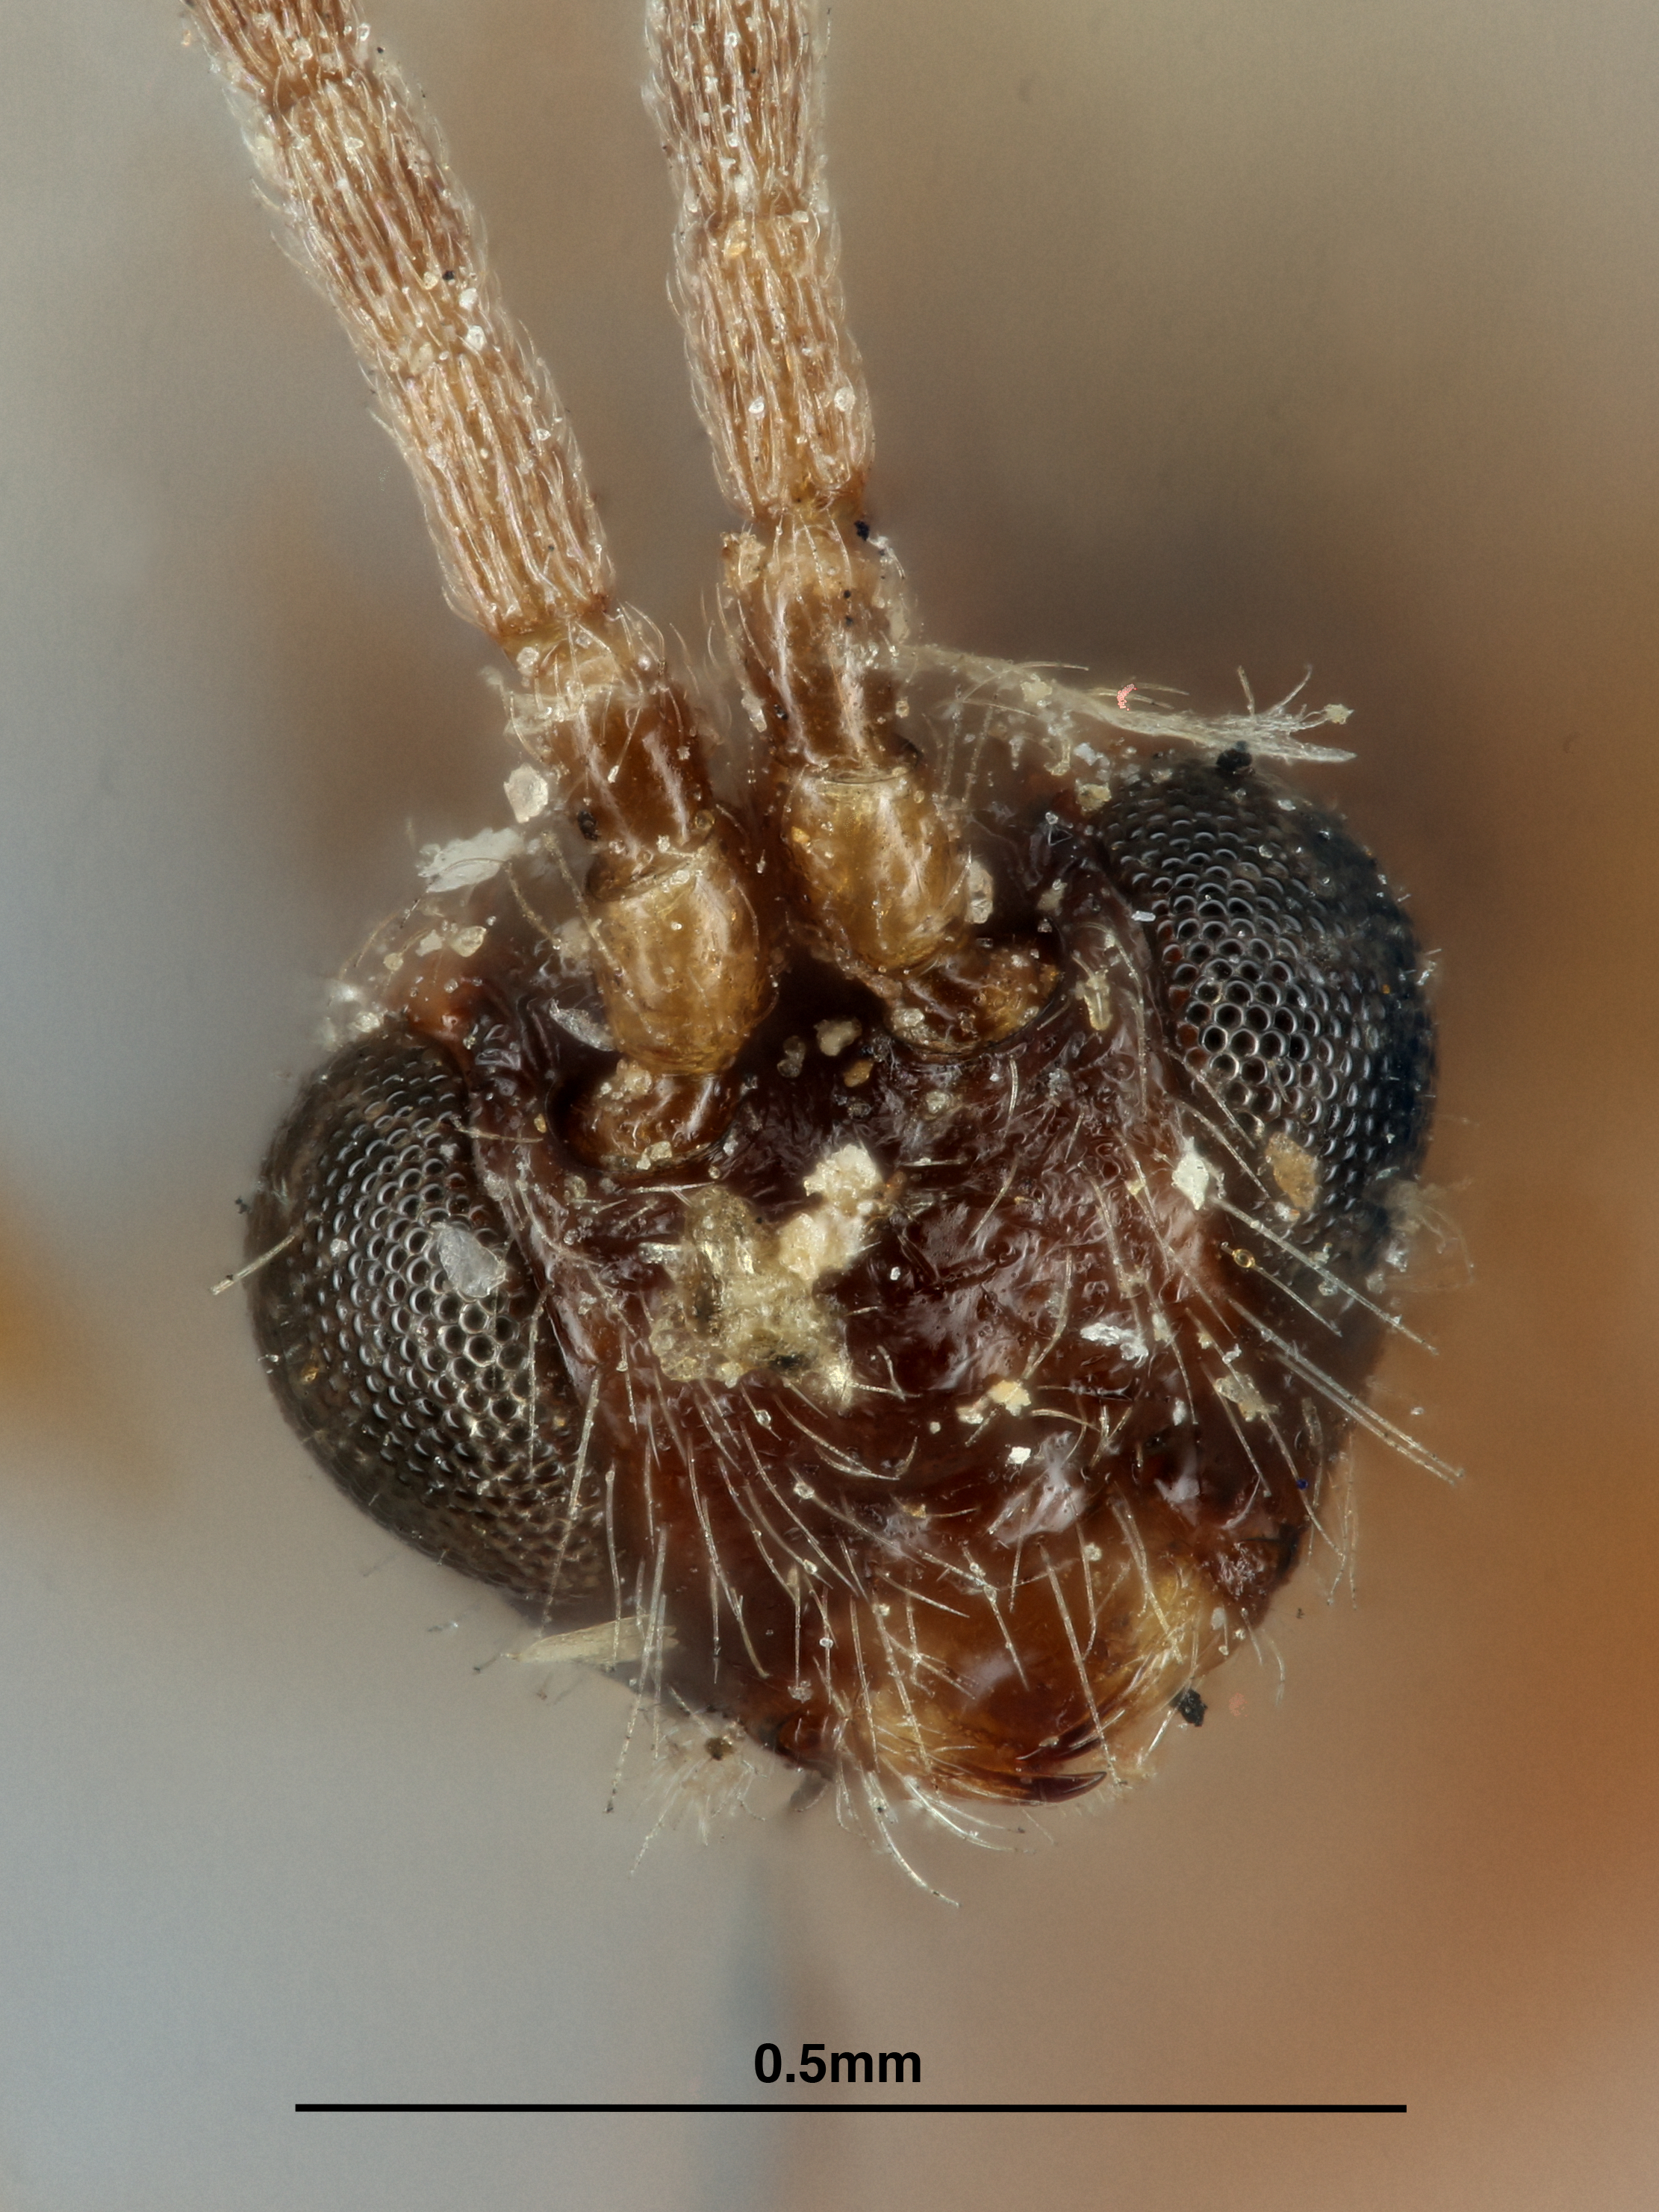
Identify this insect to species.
Hormius erythrogaster
